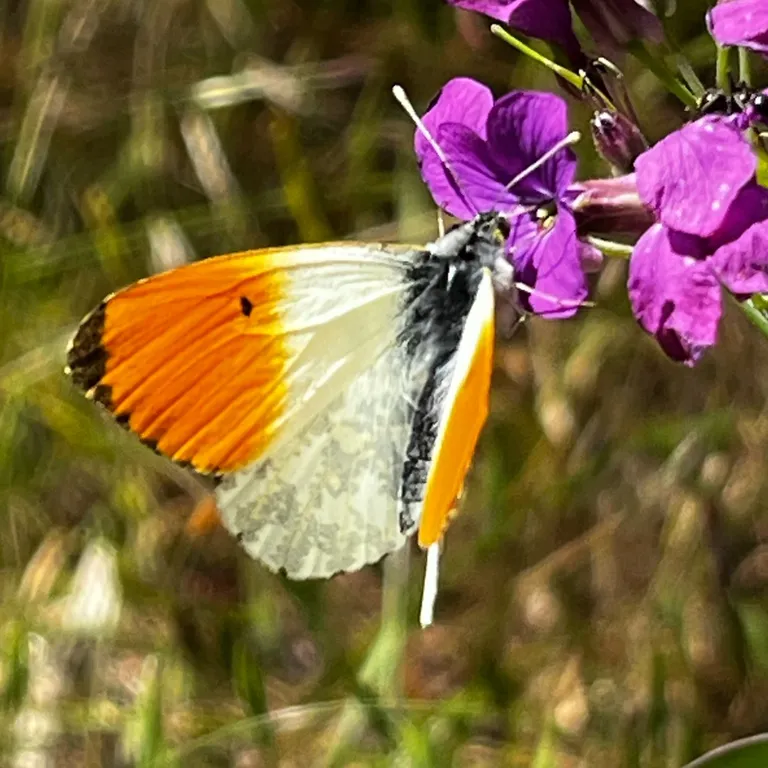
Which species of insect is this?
Anthocharis cardamines
